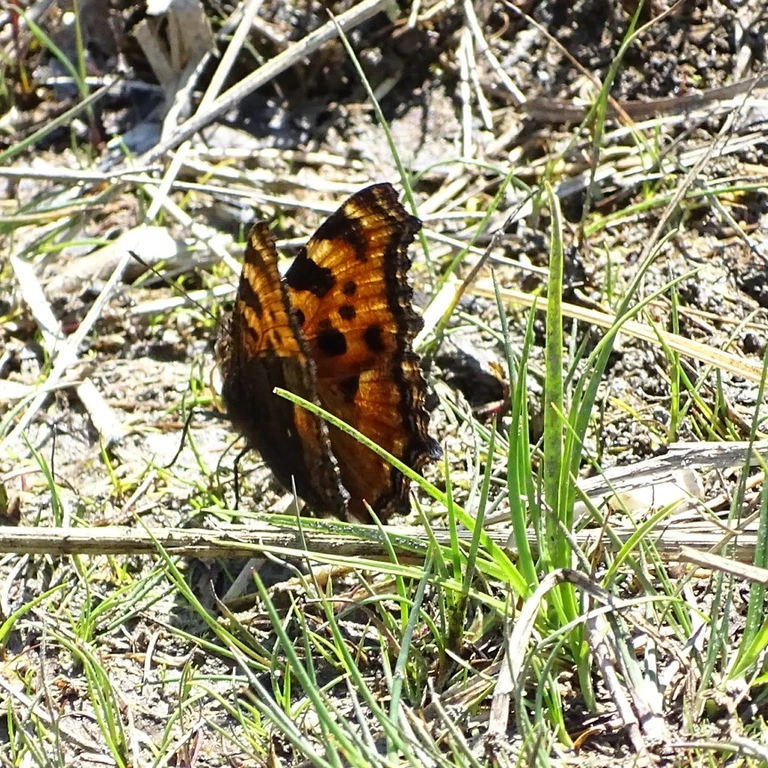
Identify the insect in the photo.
Nymphalis polychloros
